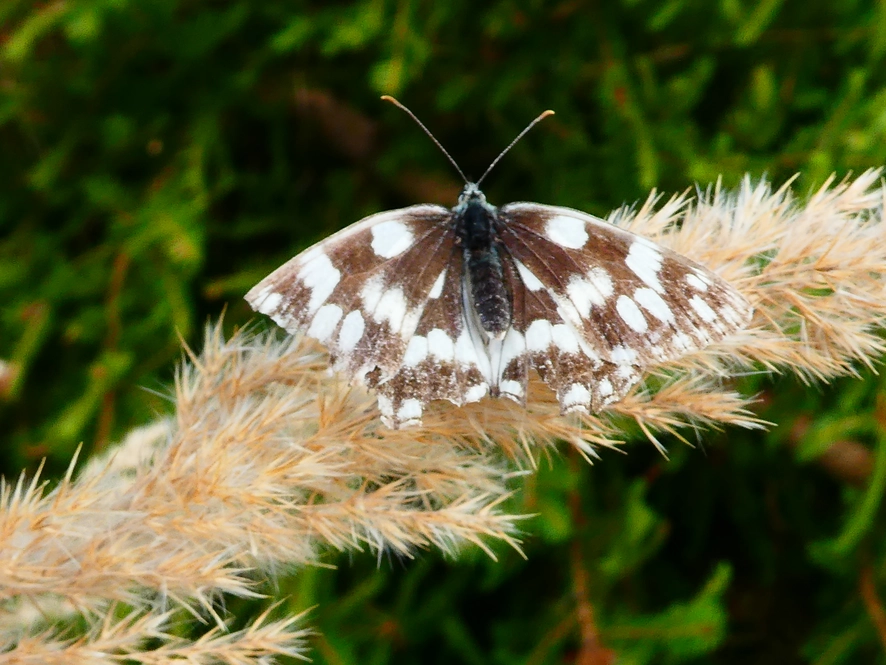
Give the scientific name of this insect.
Melanargia galathea
